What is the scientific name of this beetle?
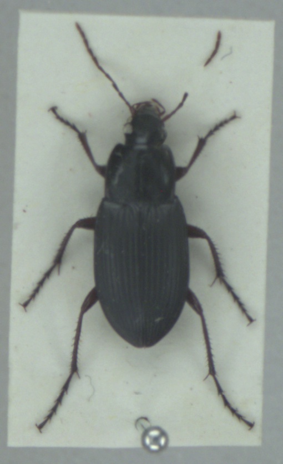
Calathus fuscipes
